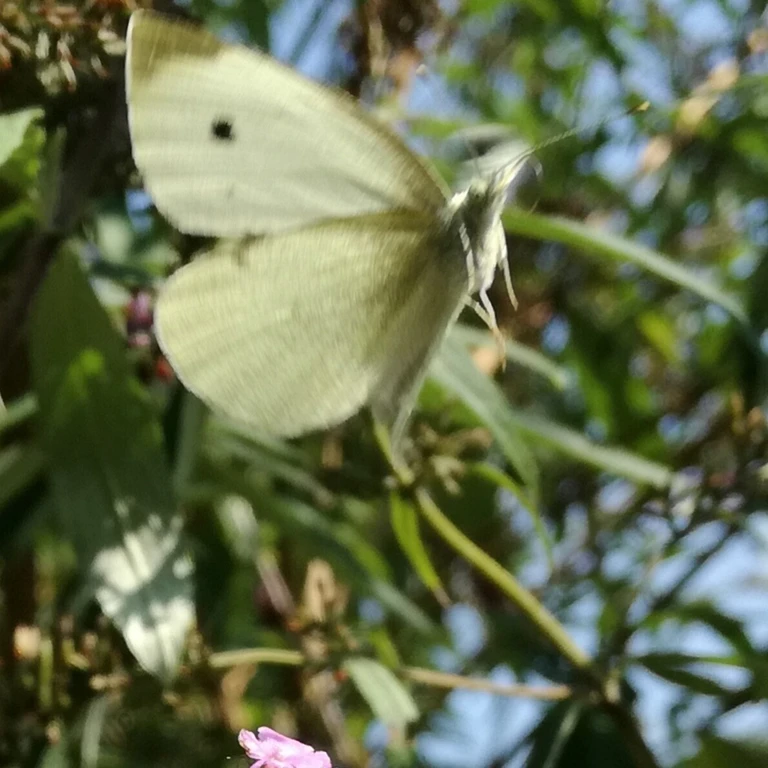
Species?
Pieris rapae
